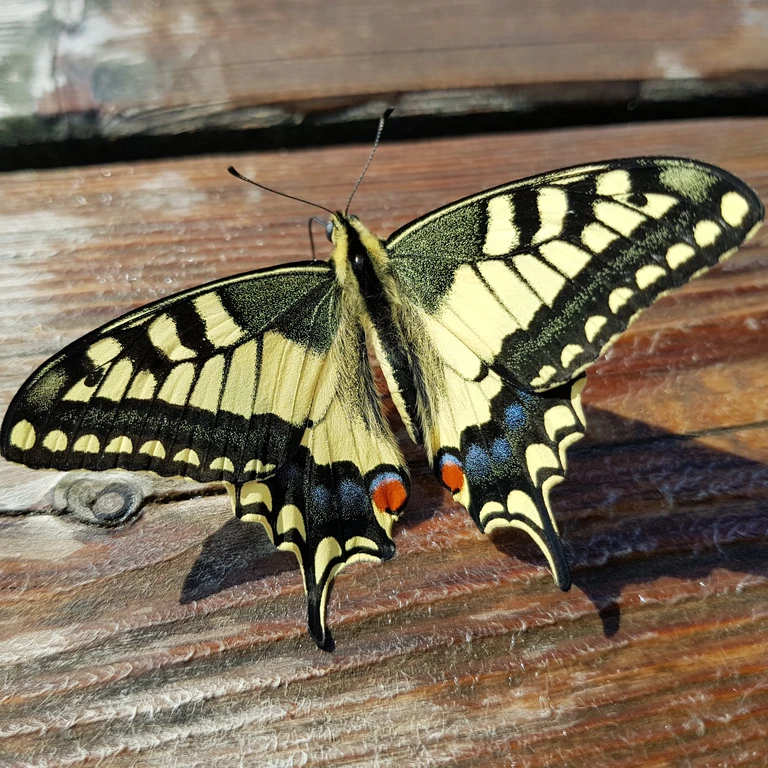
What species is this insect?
Papilio machaon
